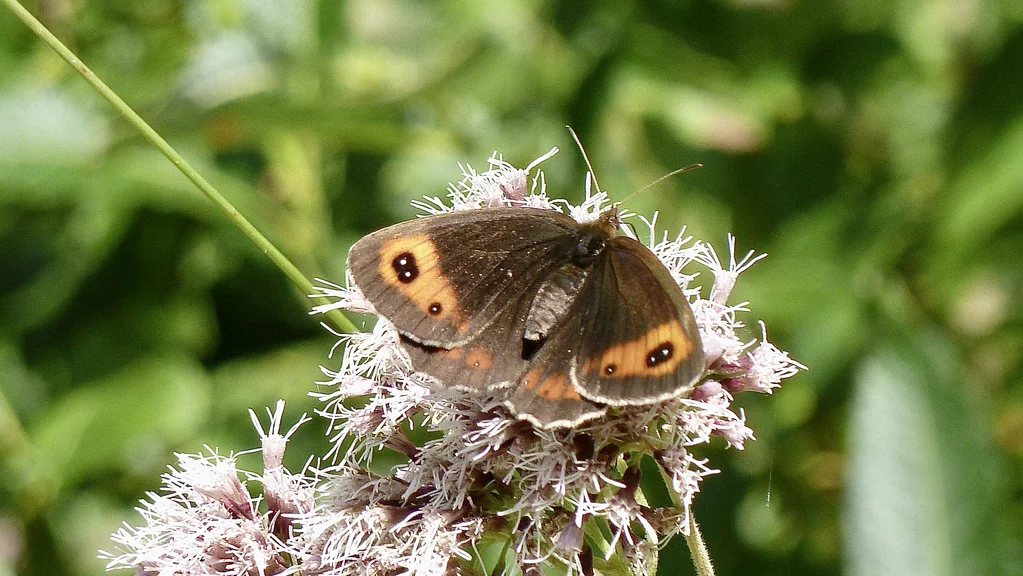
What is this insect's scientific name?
Erebia aethiops
